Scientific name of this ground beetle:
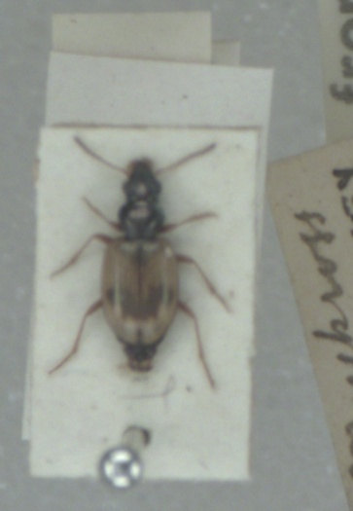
Bembidion pallidipenne
